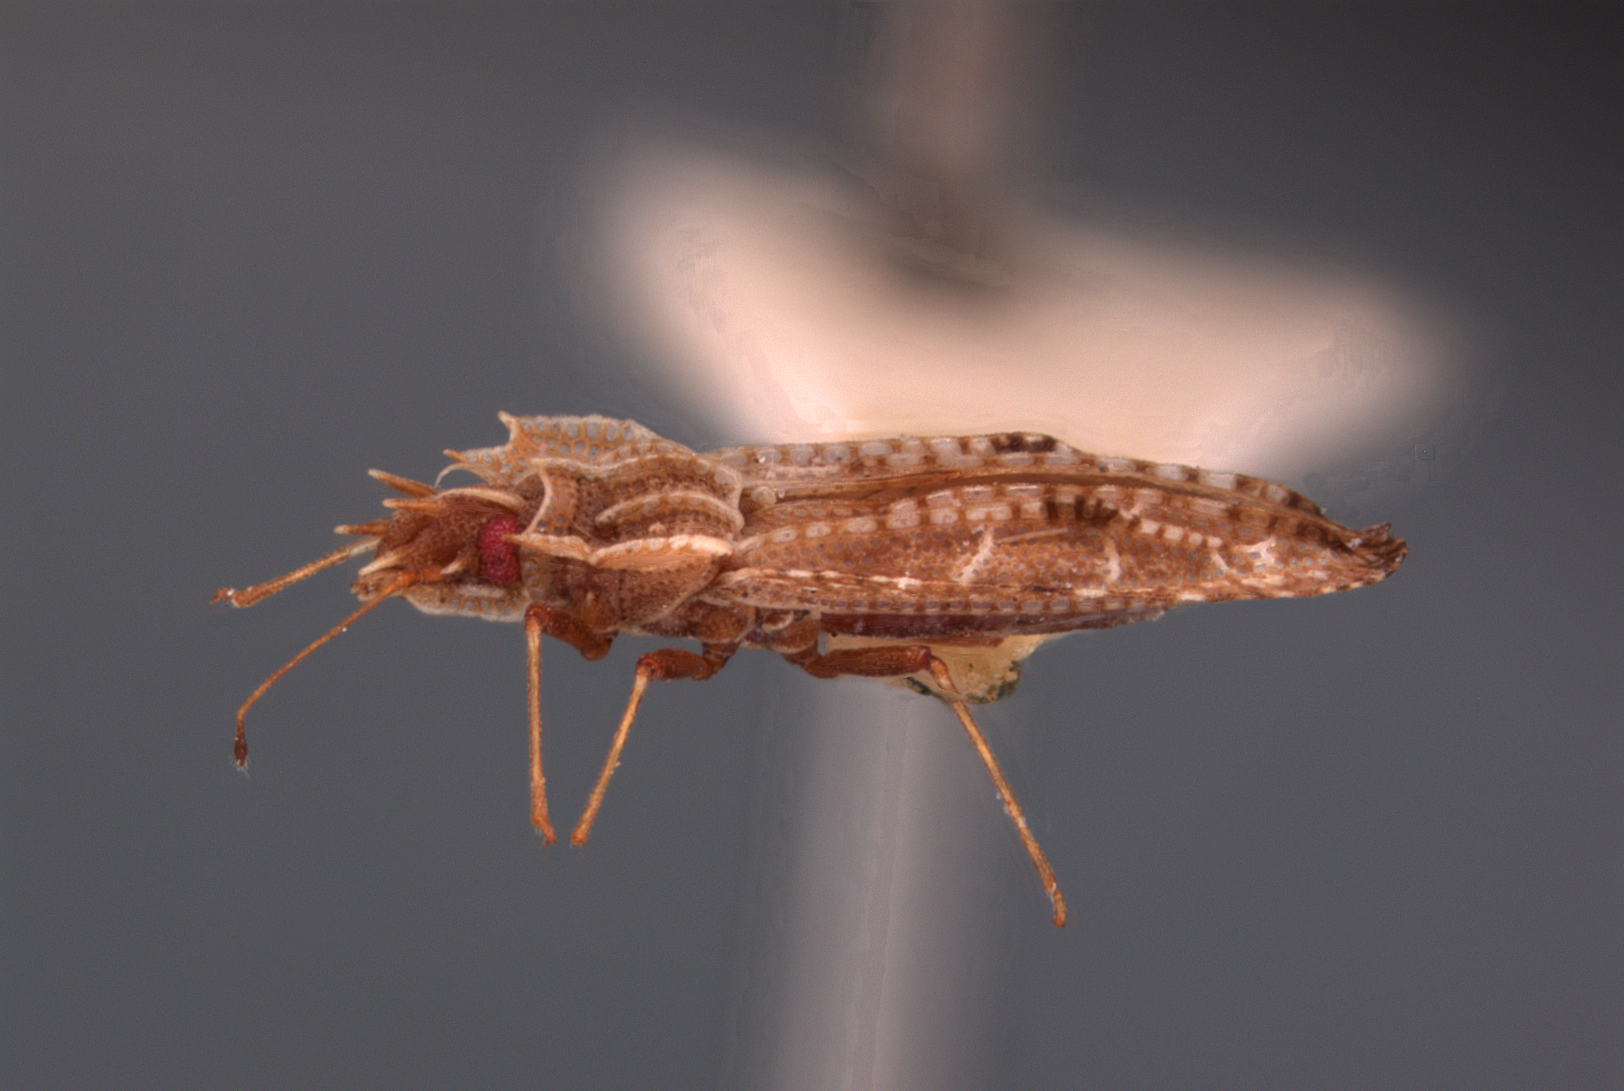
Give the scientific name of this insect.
Phatnoma togularis
